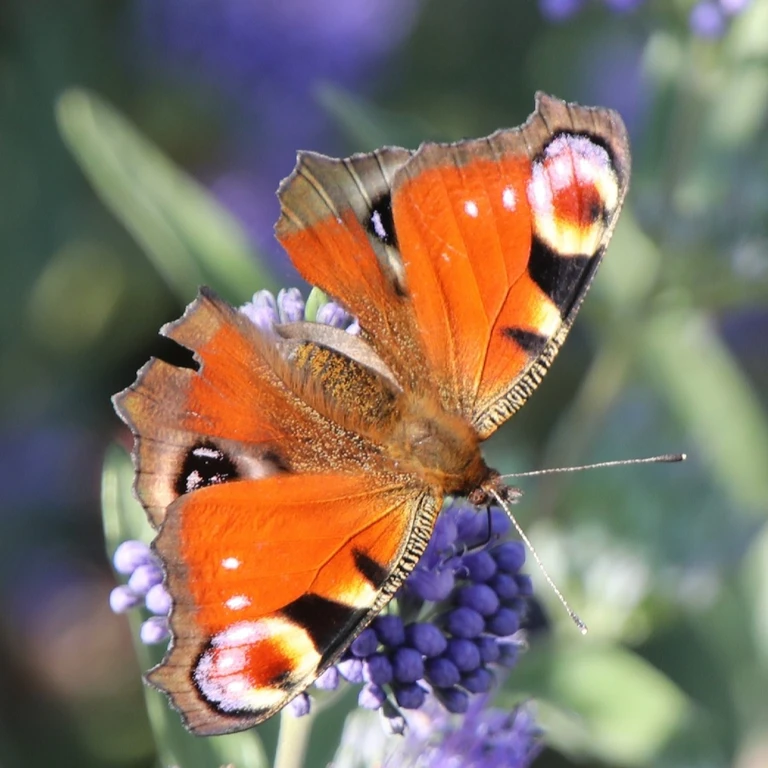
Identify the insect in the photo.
Aglais io
